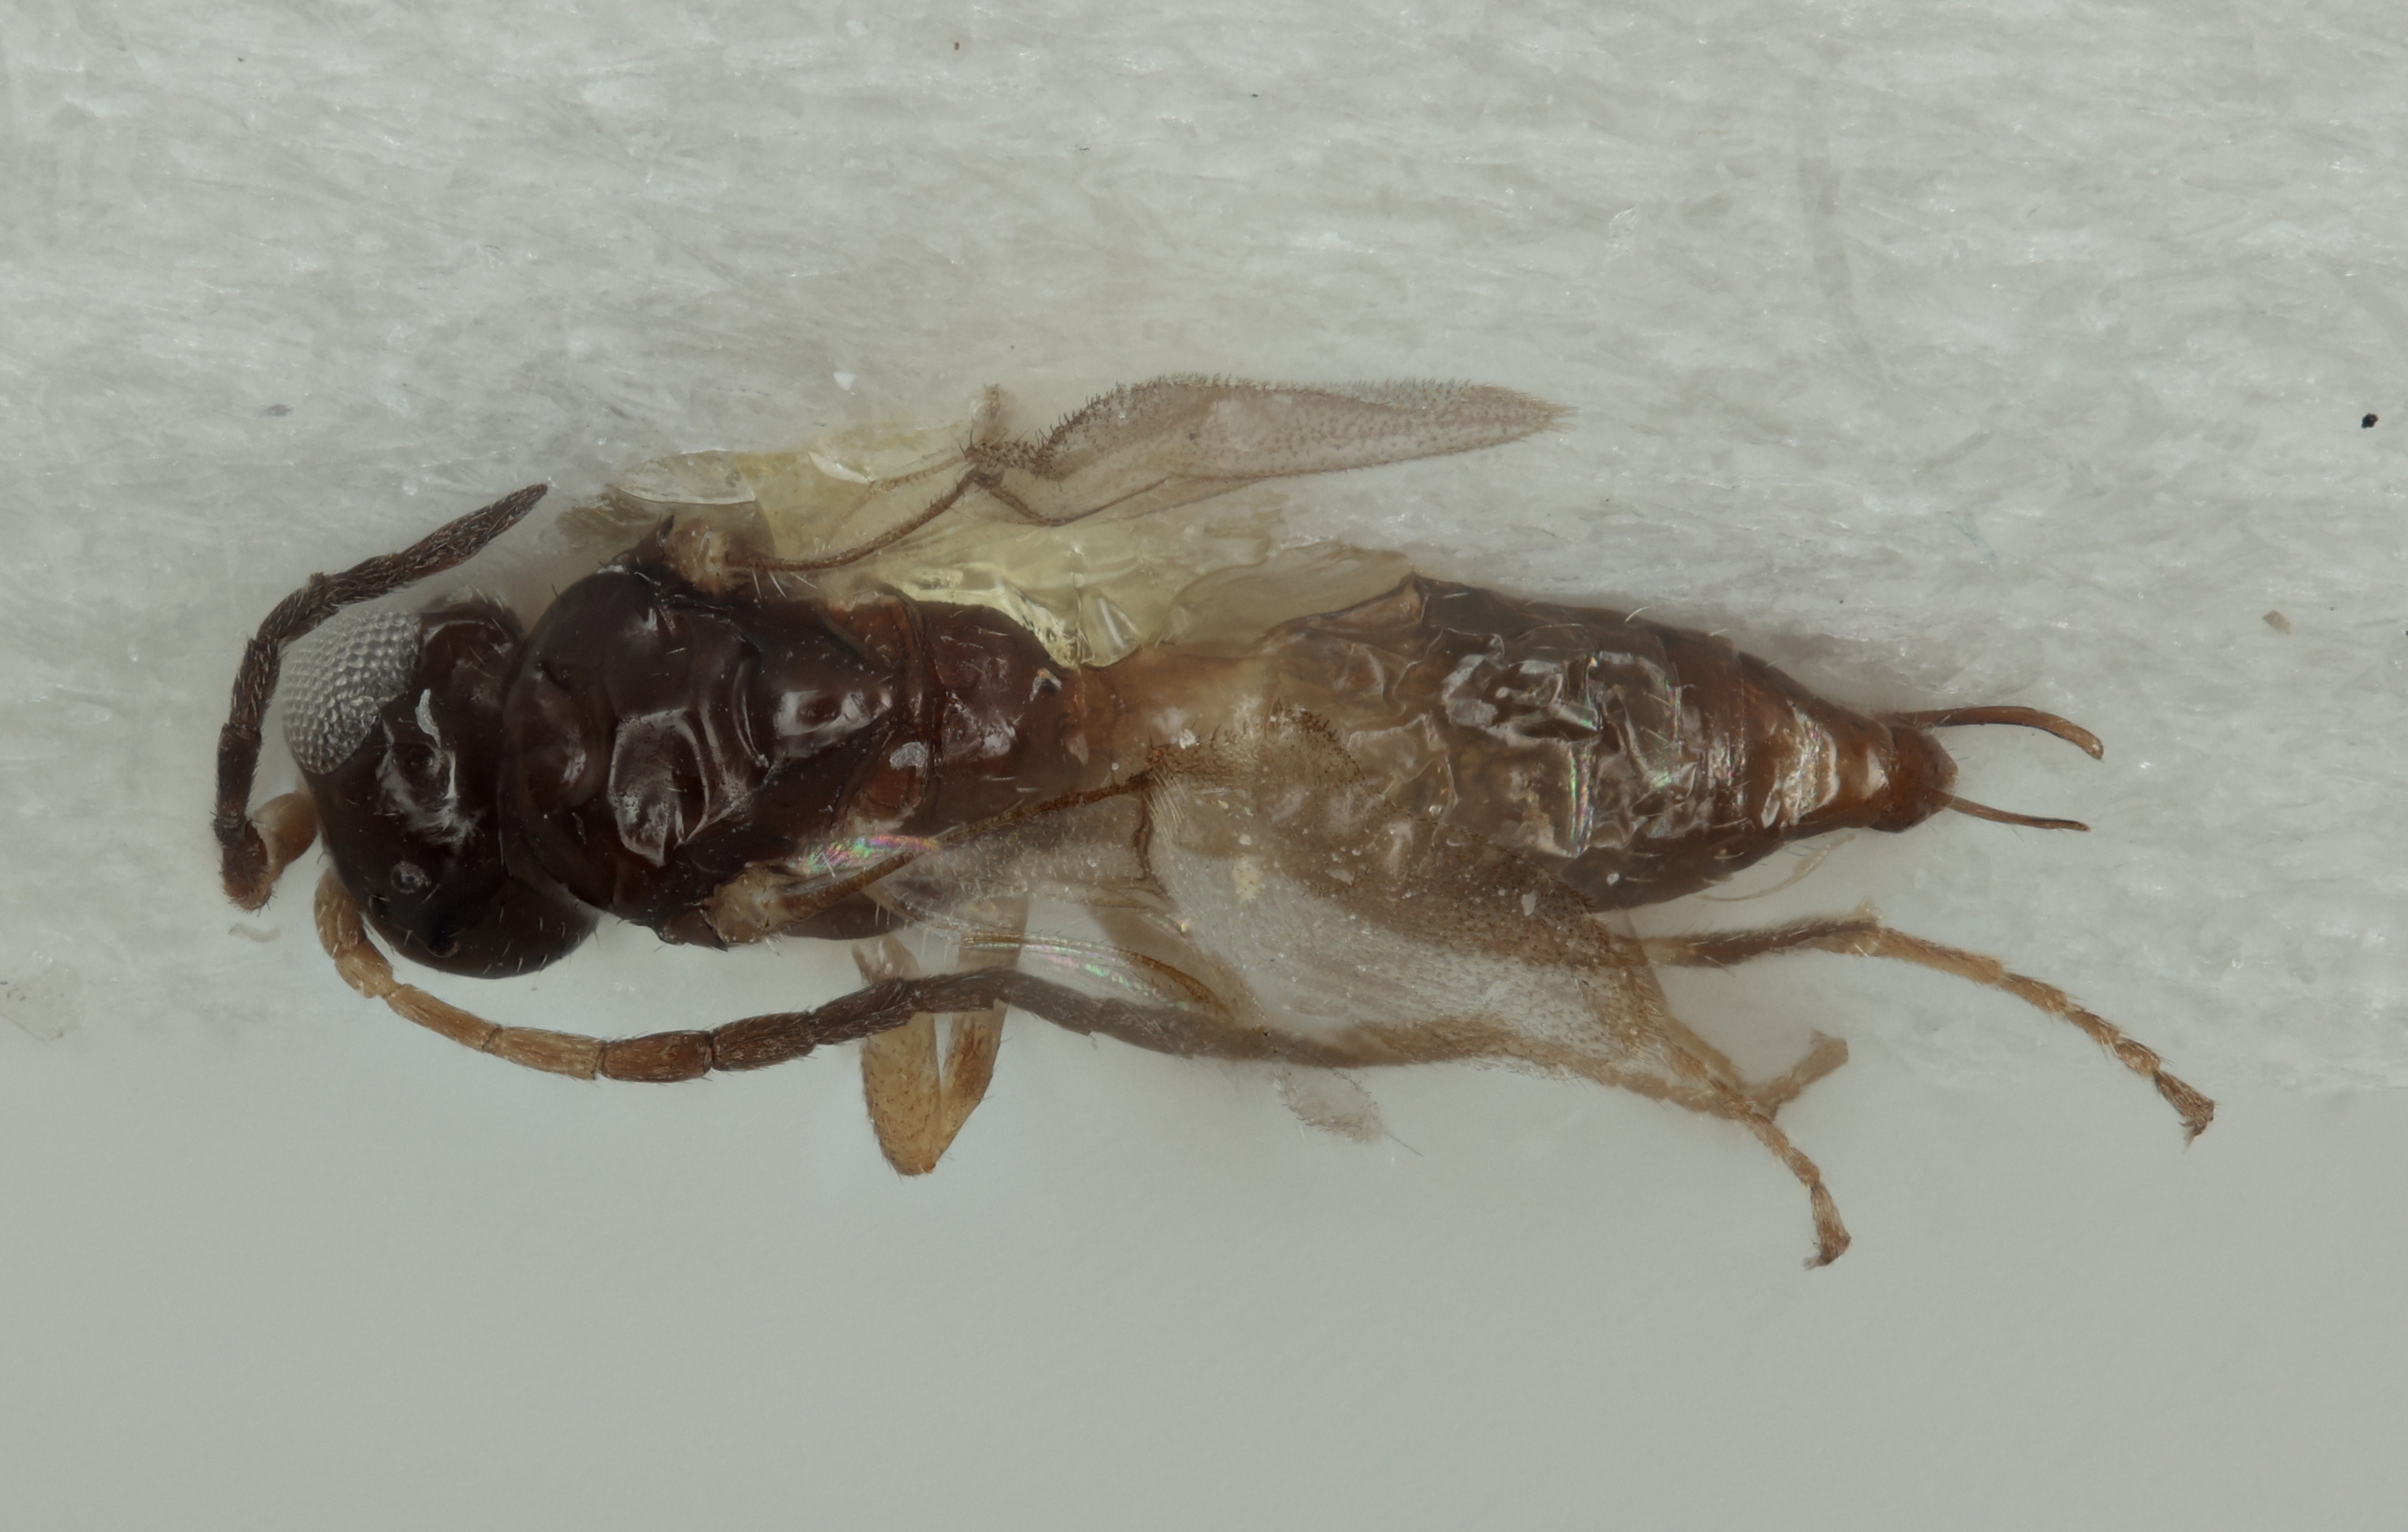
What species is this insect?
Binodoxys clydesmithi
